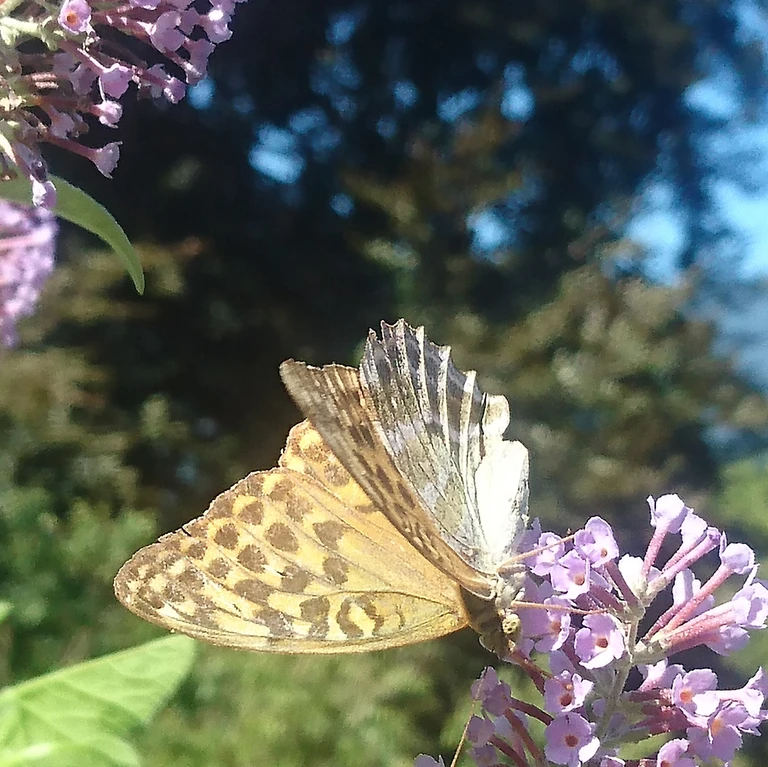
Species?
Argynnis paphia
